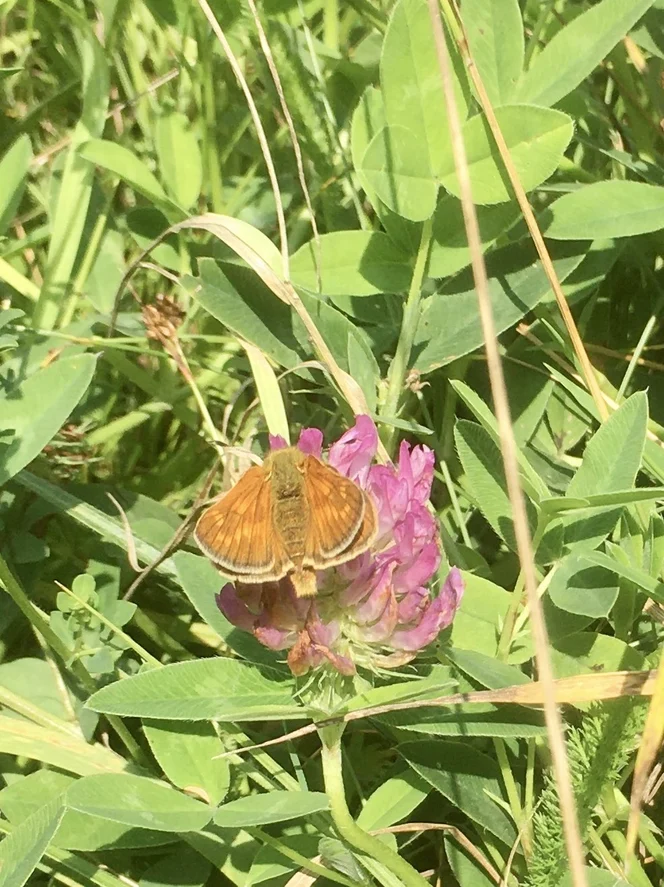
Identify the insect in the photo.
Ochlodes sylvanus (also Ochlodes venata)
